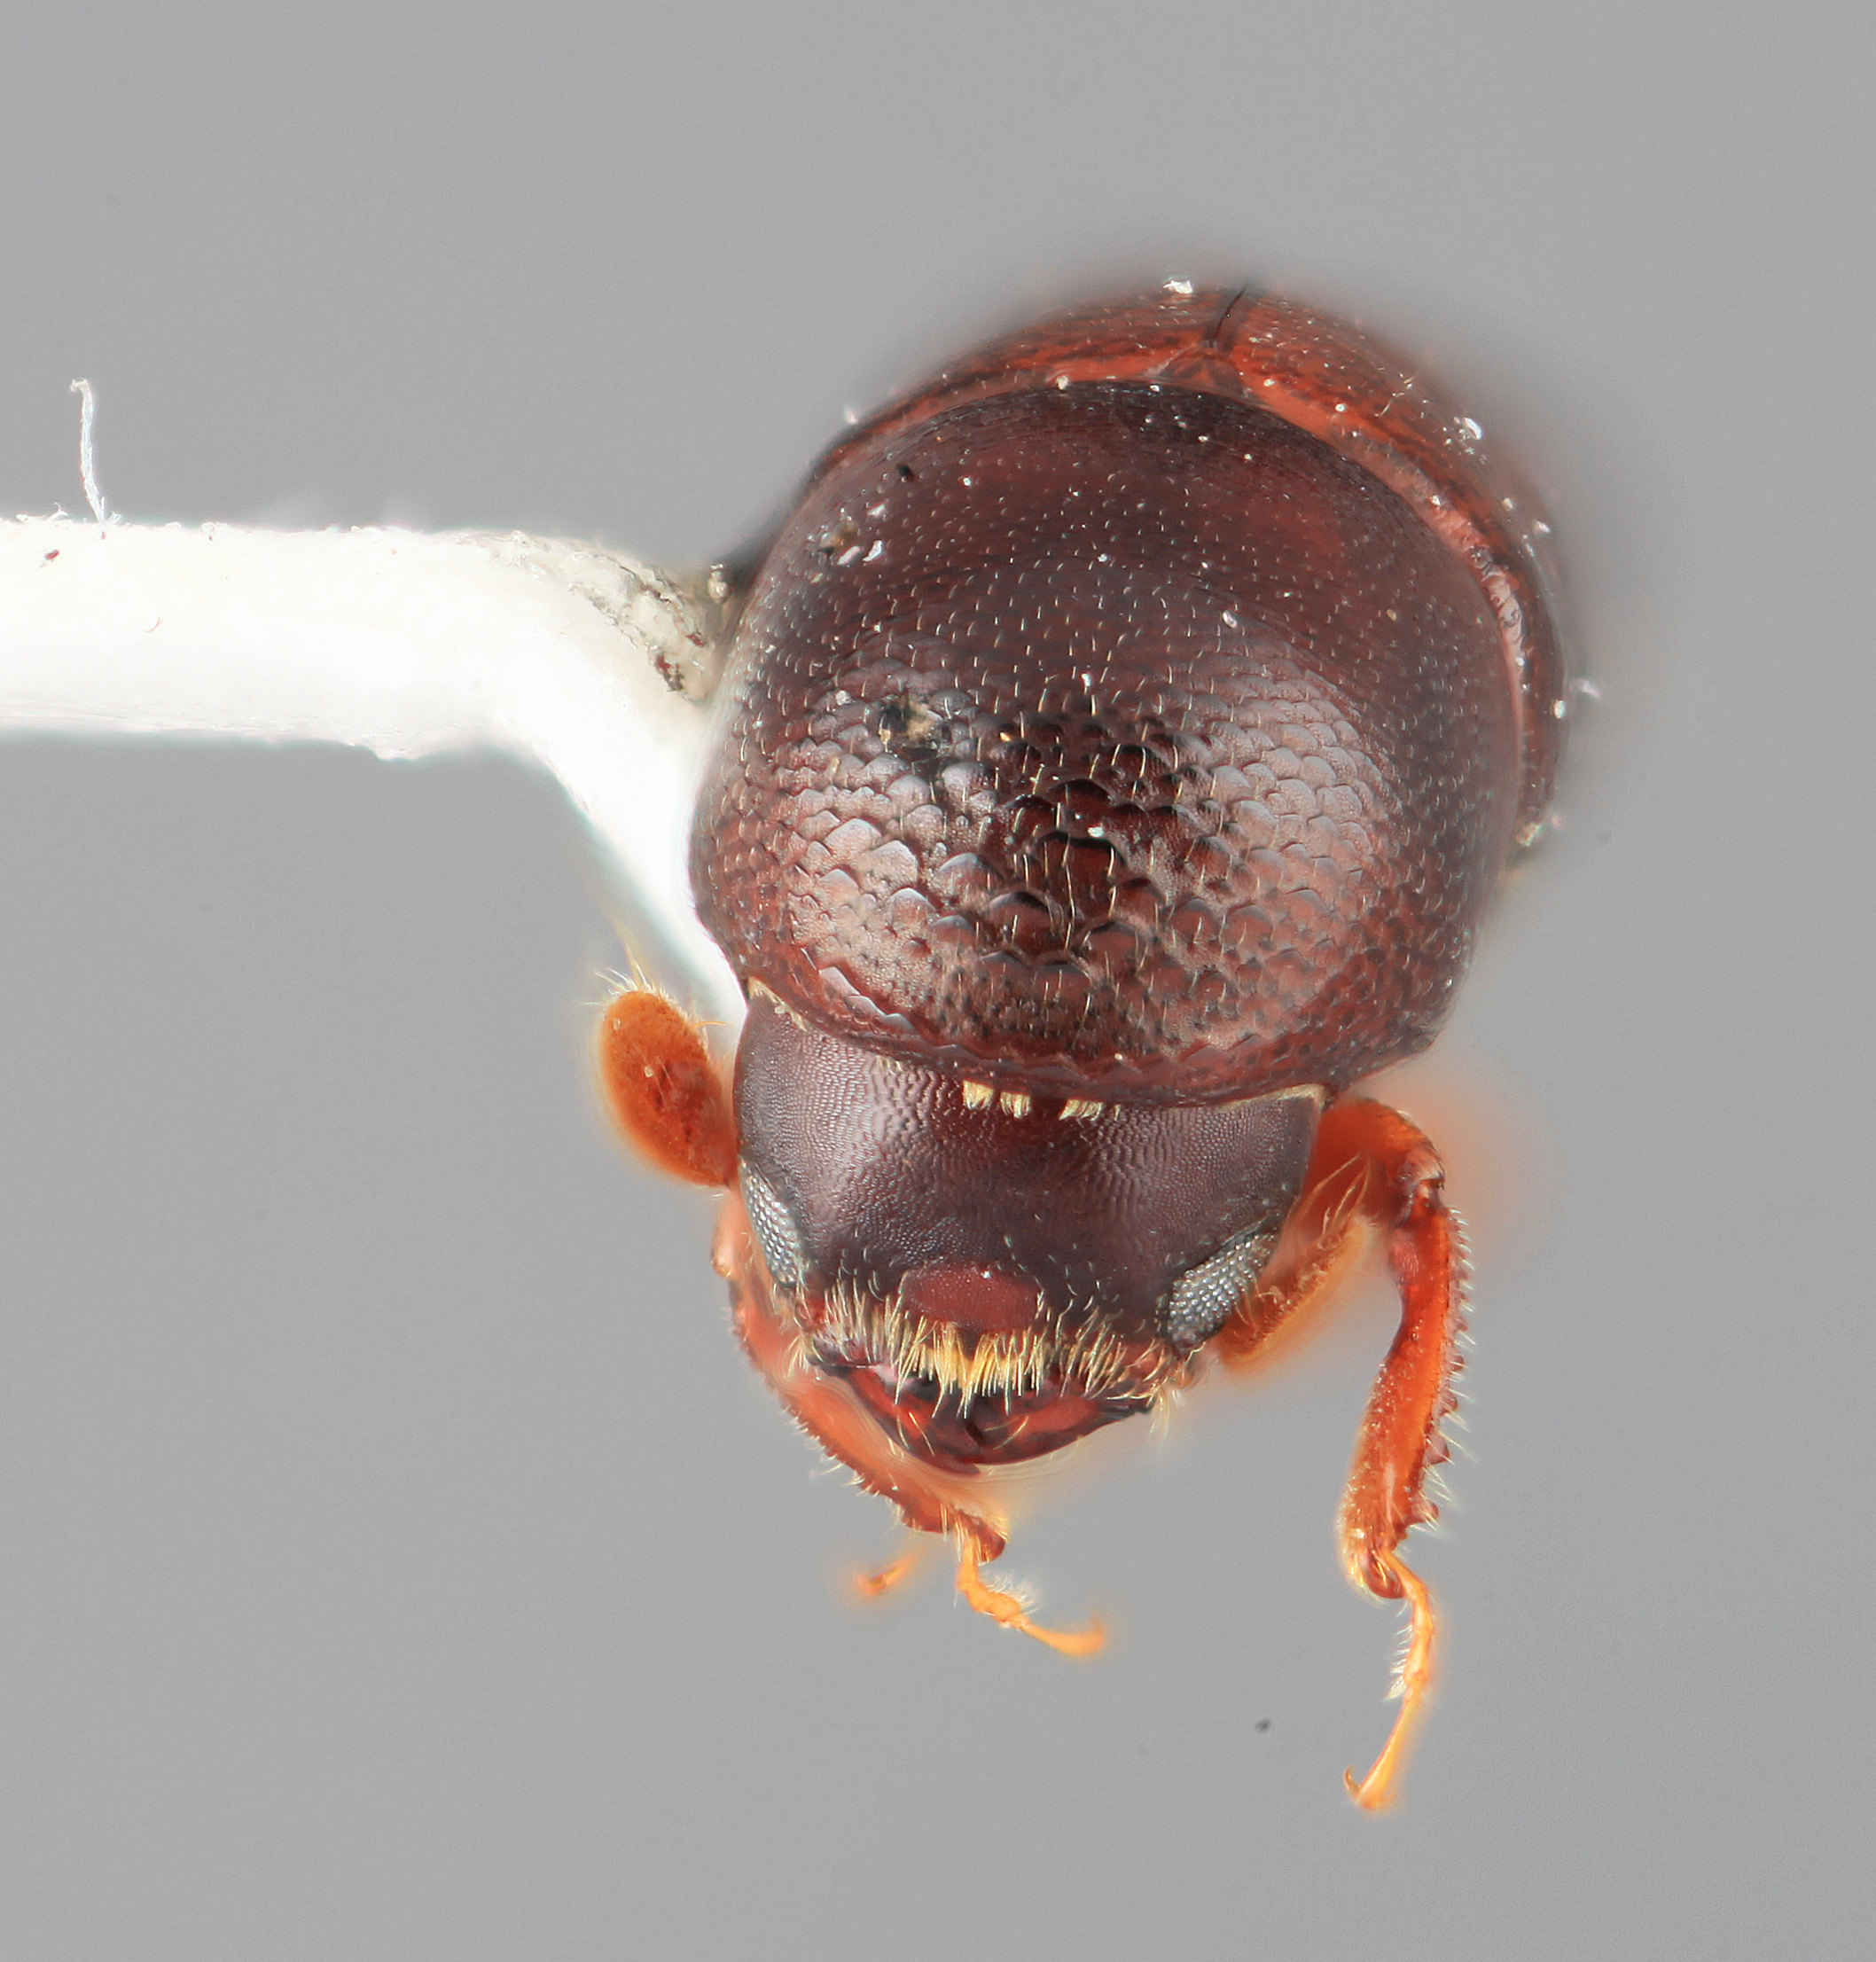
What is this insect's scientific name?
Tricolus parvus
